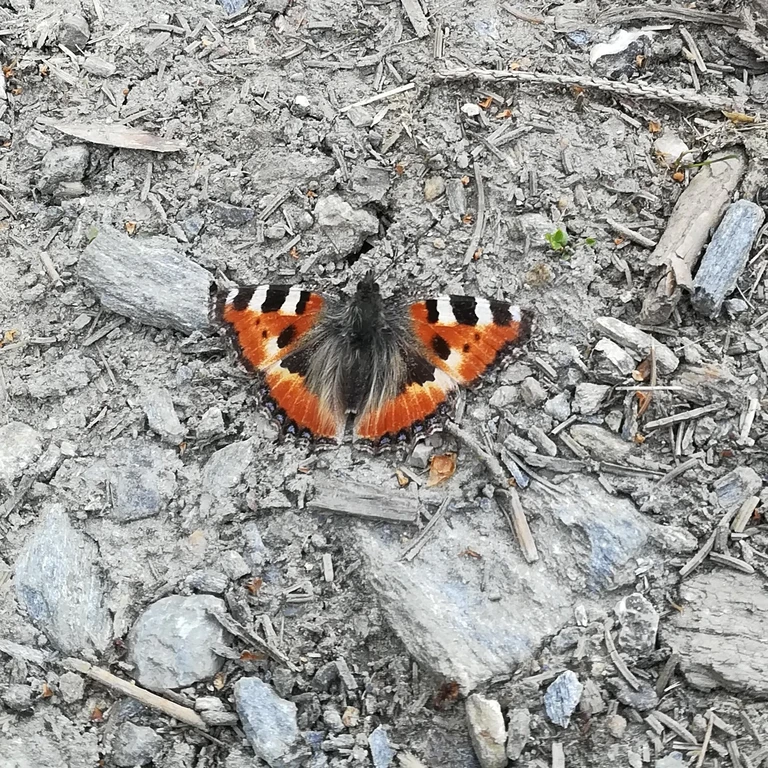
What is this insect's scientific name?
Aglais urticae
